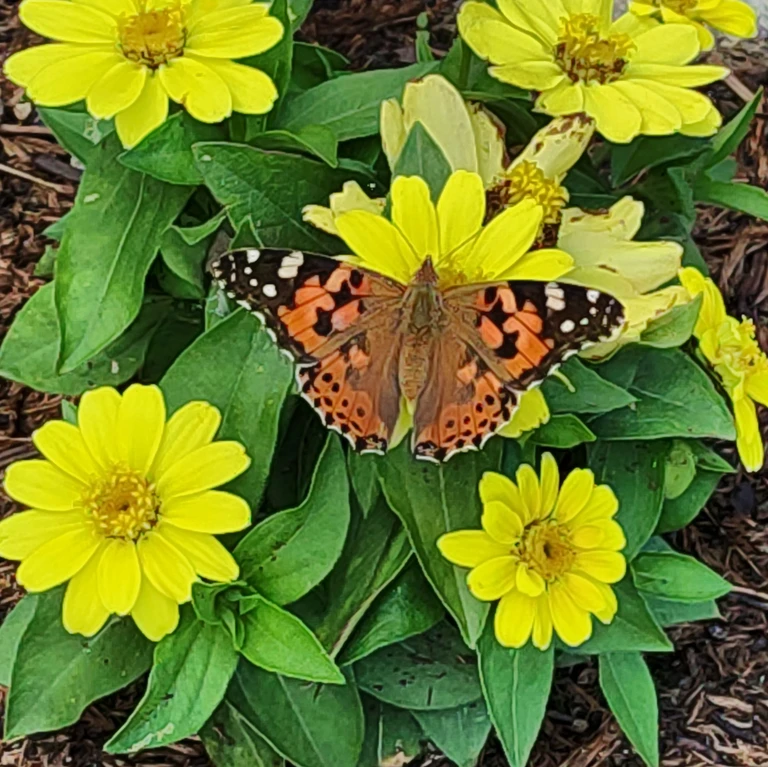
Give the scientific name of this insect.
Vanessa cardui
